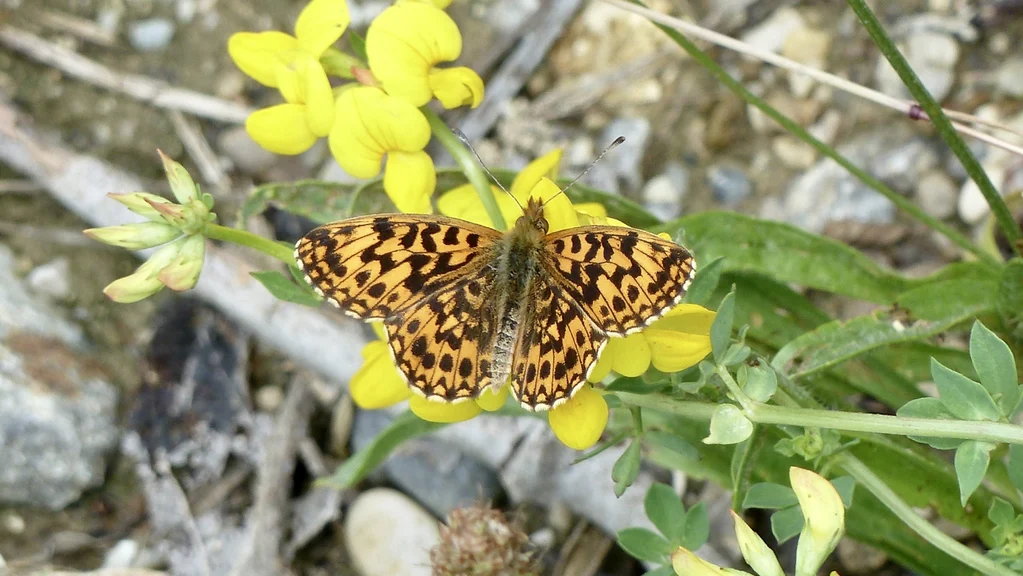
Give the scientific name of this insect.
Boloria dia
